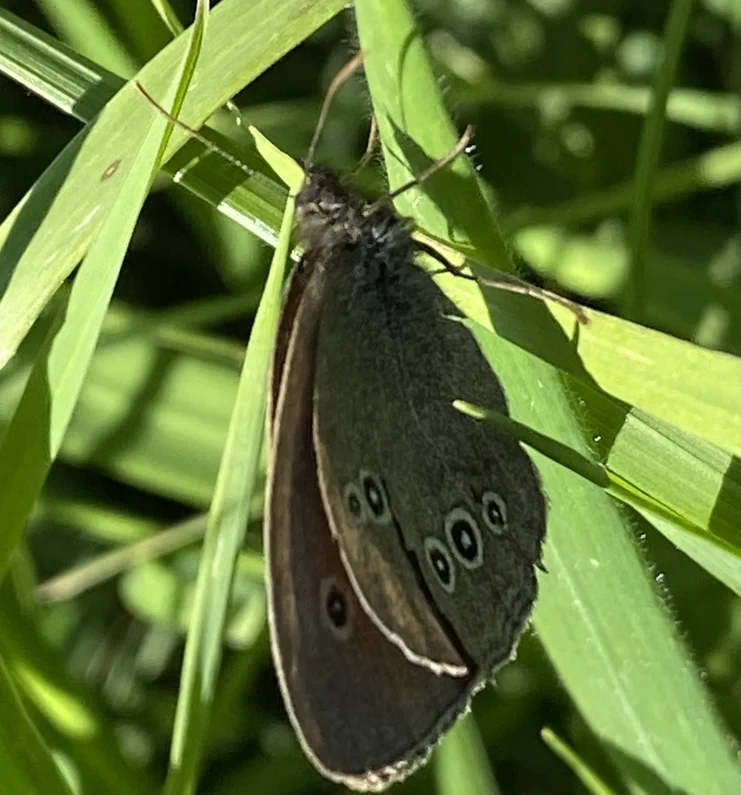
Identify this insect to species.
Aphantopus hyperantus
